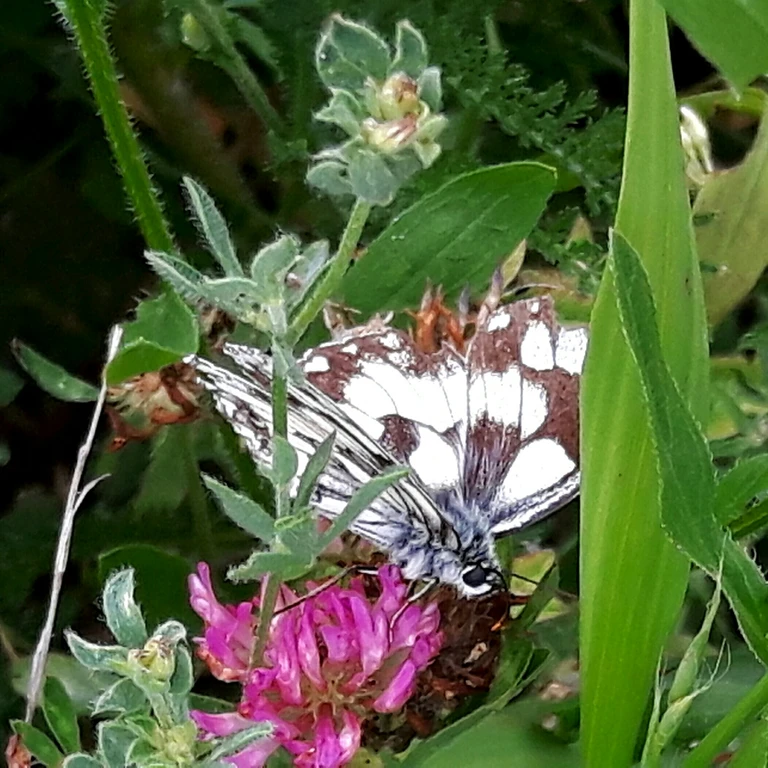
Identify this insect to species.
Melanargia galathea
